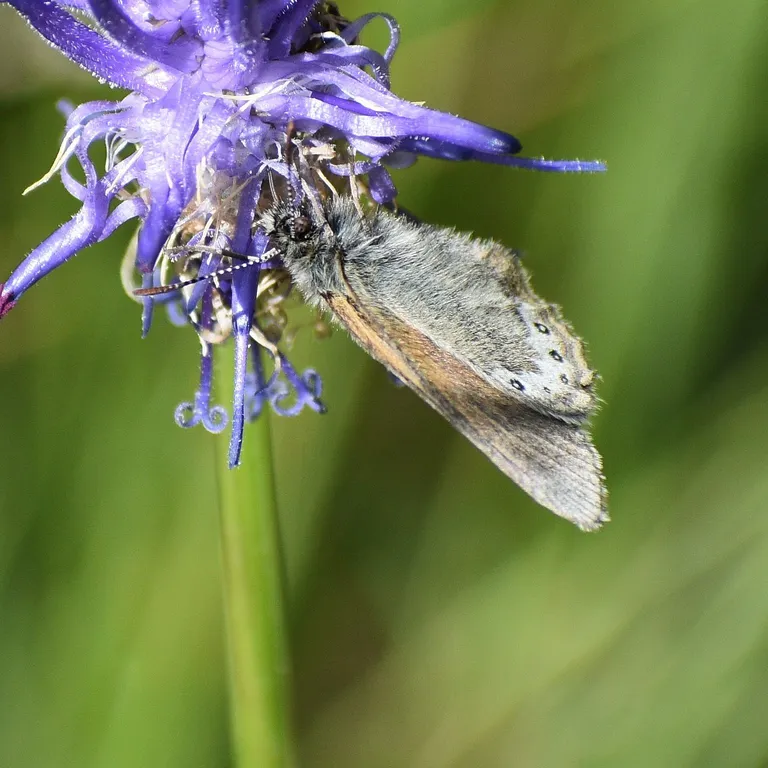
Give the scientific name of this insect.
Coenonympha gardetta
